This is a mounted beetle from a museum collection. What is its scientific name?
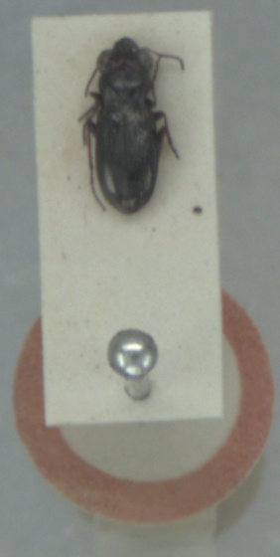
Notiophilus palustris
